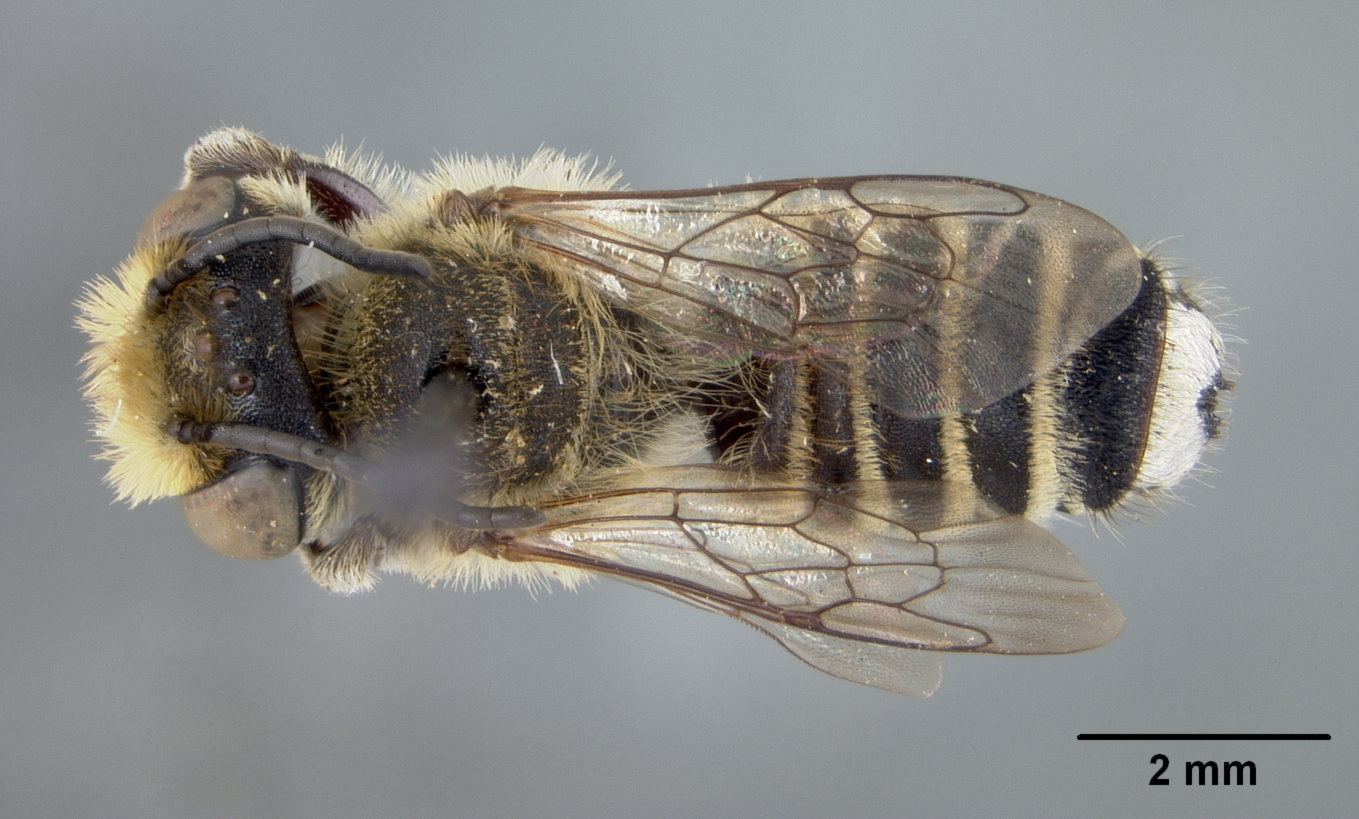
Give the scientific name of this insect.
Megachile timberlakei
